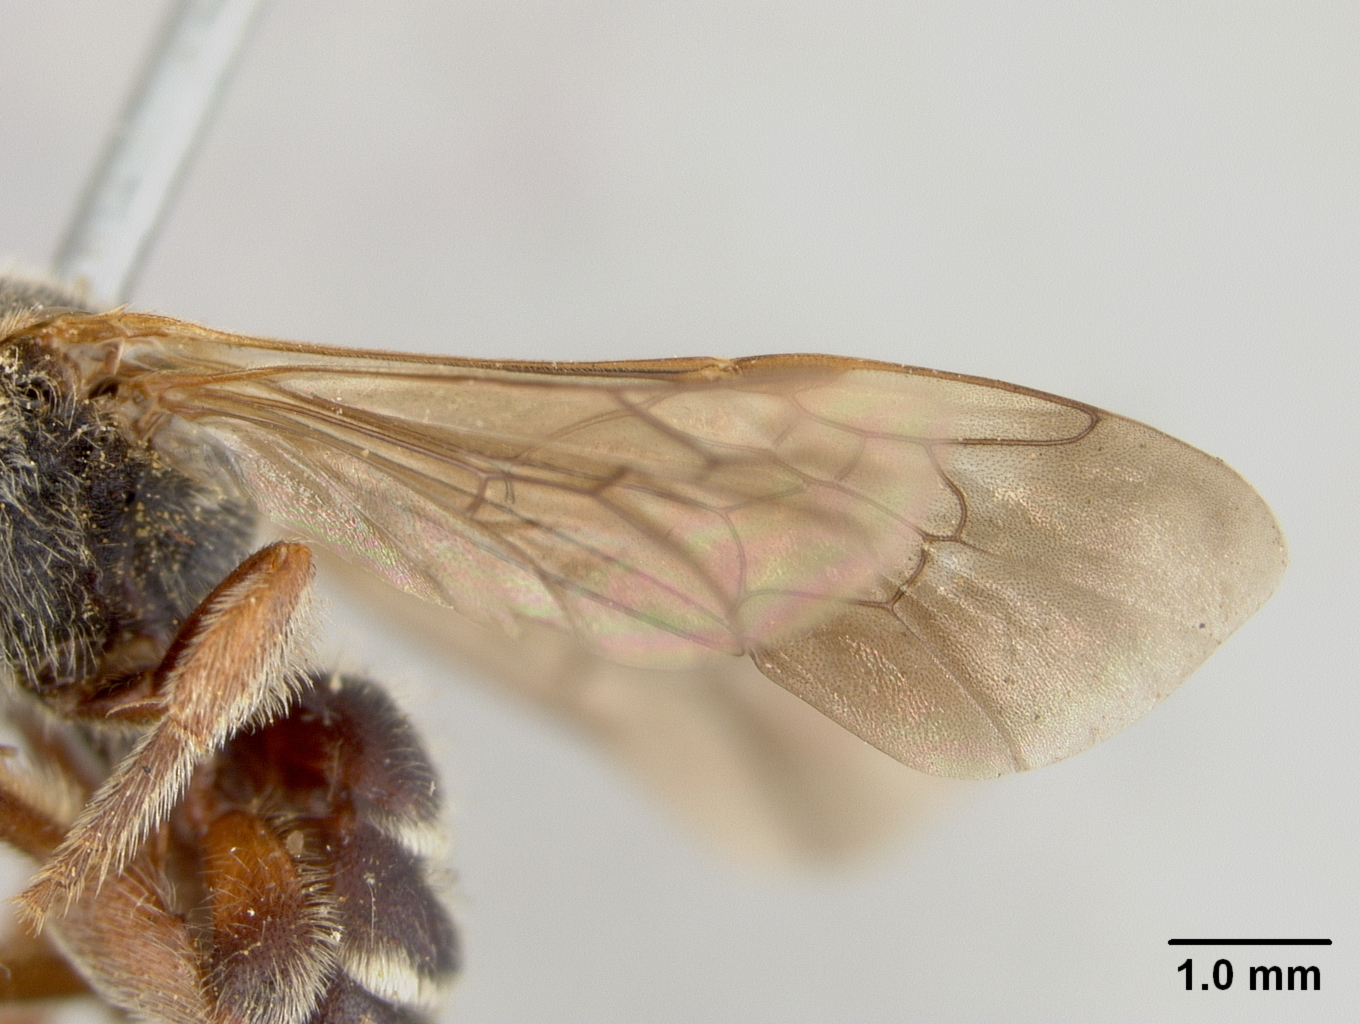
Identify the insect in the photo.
Nomia bakeri
